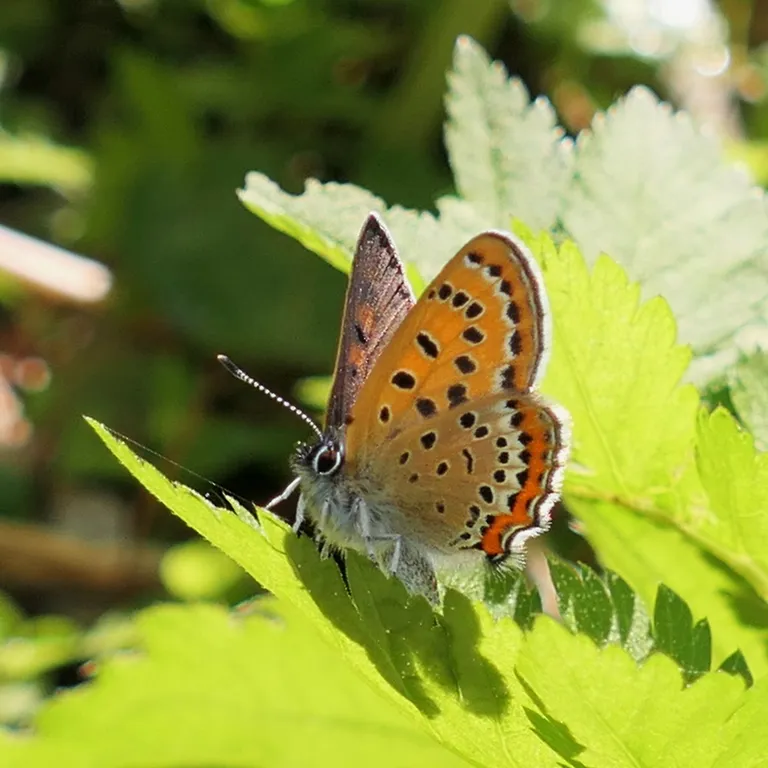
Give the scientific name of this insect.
Lycaena helle (also Helleia helle)
